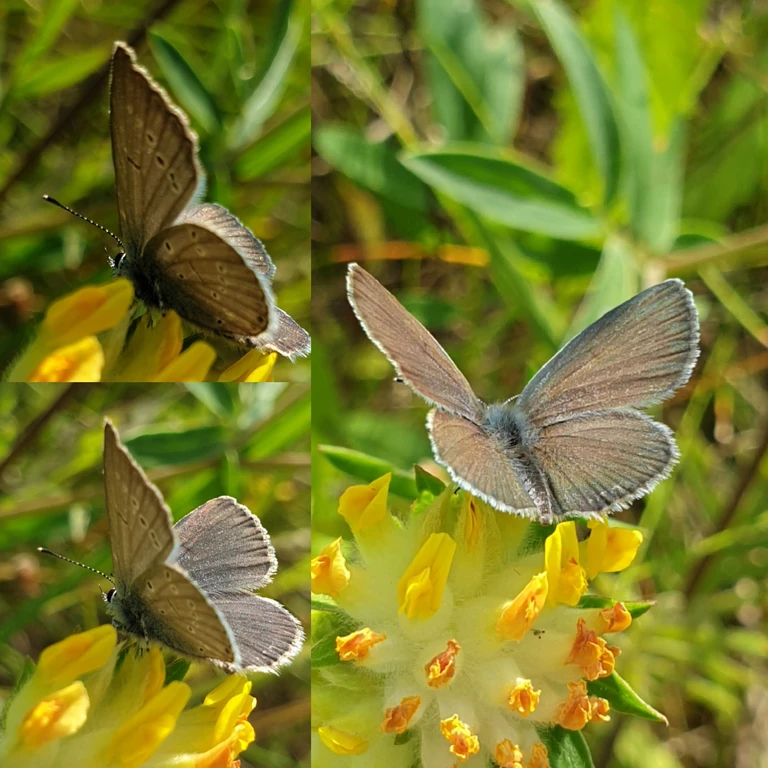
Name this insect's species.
Cupido minimus
